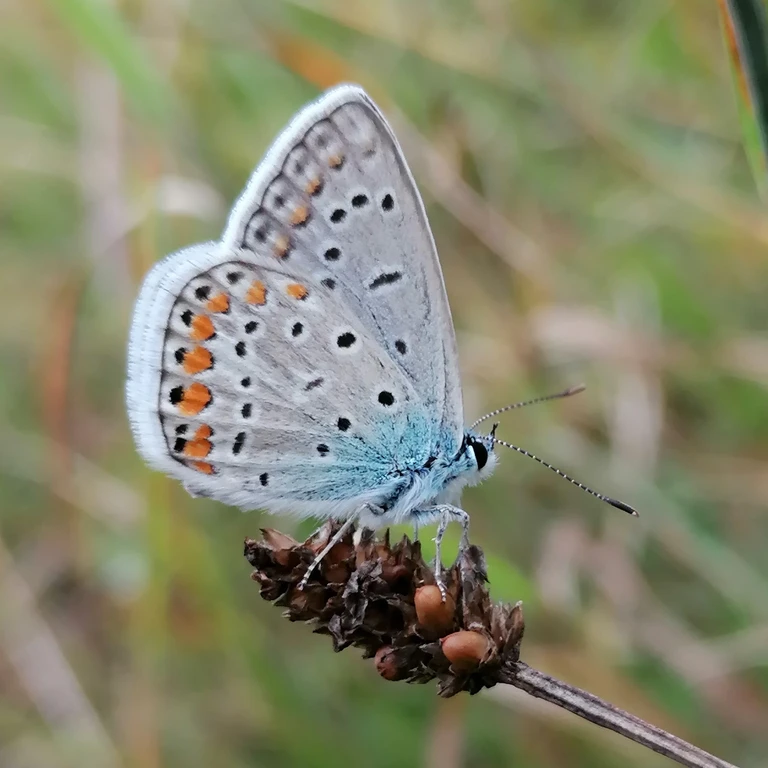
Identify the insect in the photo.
Polyommatus icarus
